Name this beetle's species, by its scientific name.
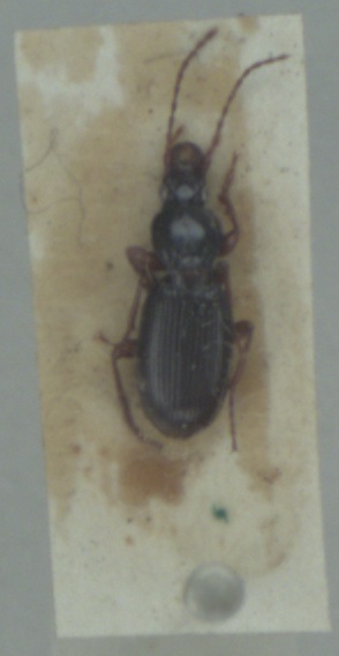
Stomis pumicatus
